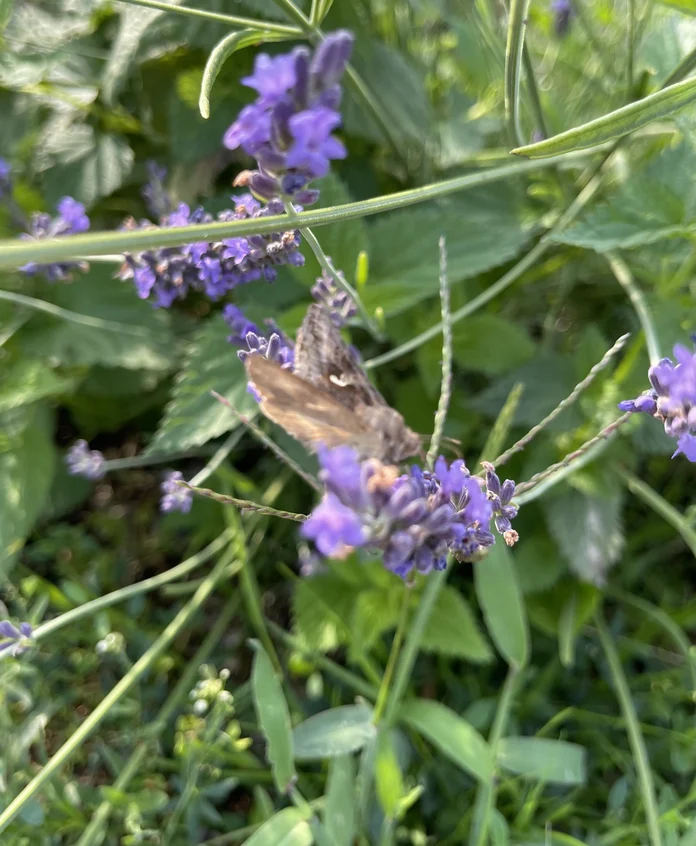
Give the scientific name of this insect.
Autographa gamma
